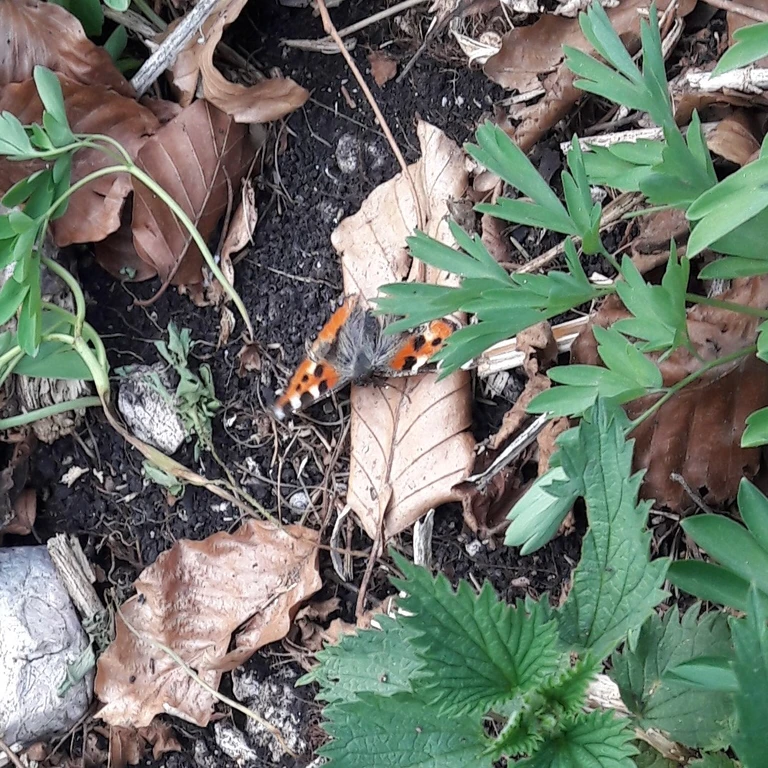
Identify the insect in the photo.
Aglais urticae
